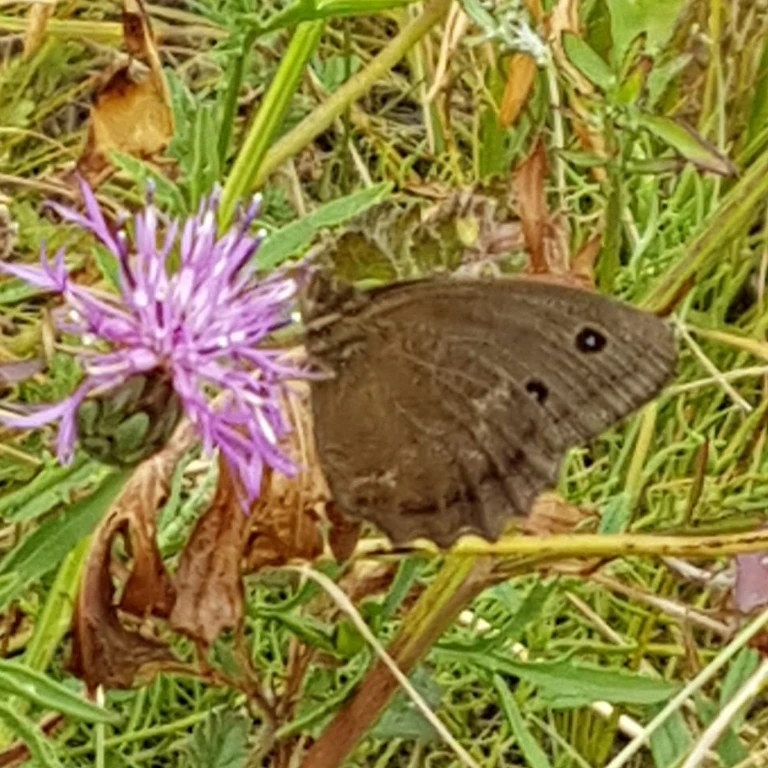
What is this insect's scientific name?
Minois dryas
